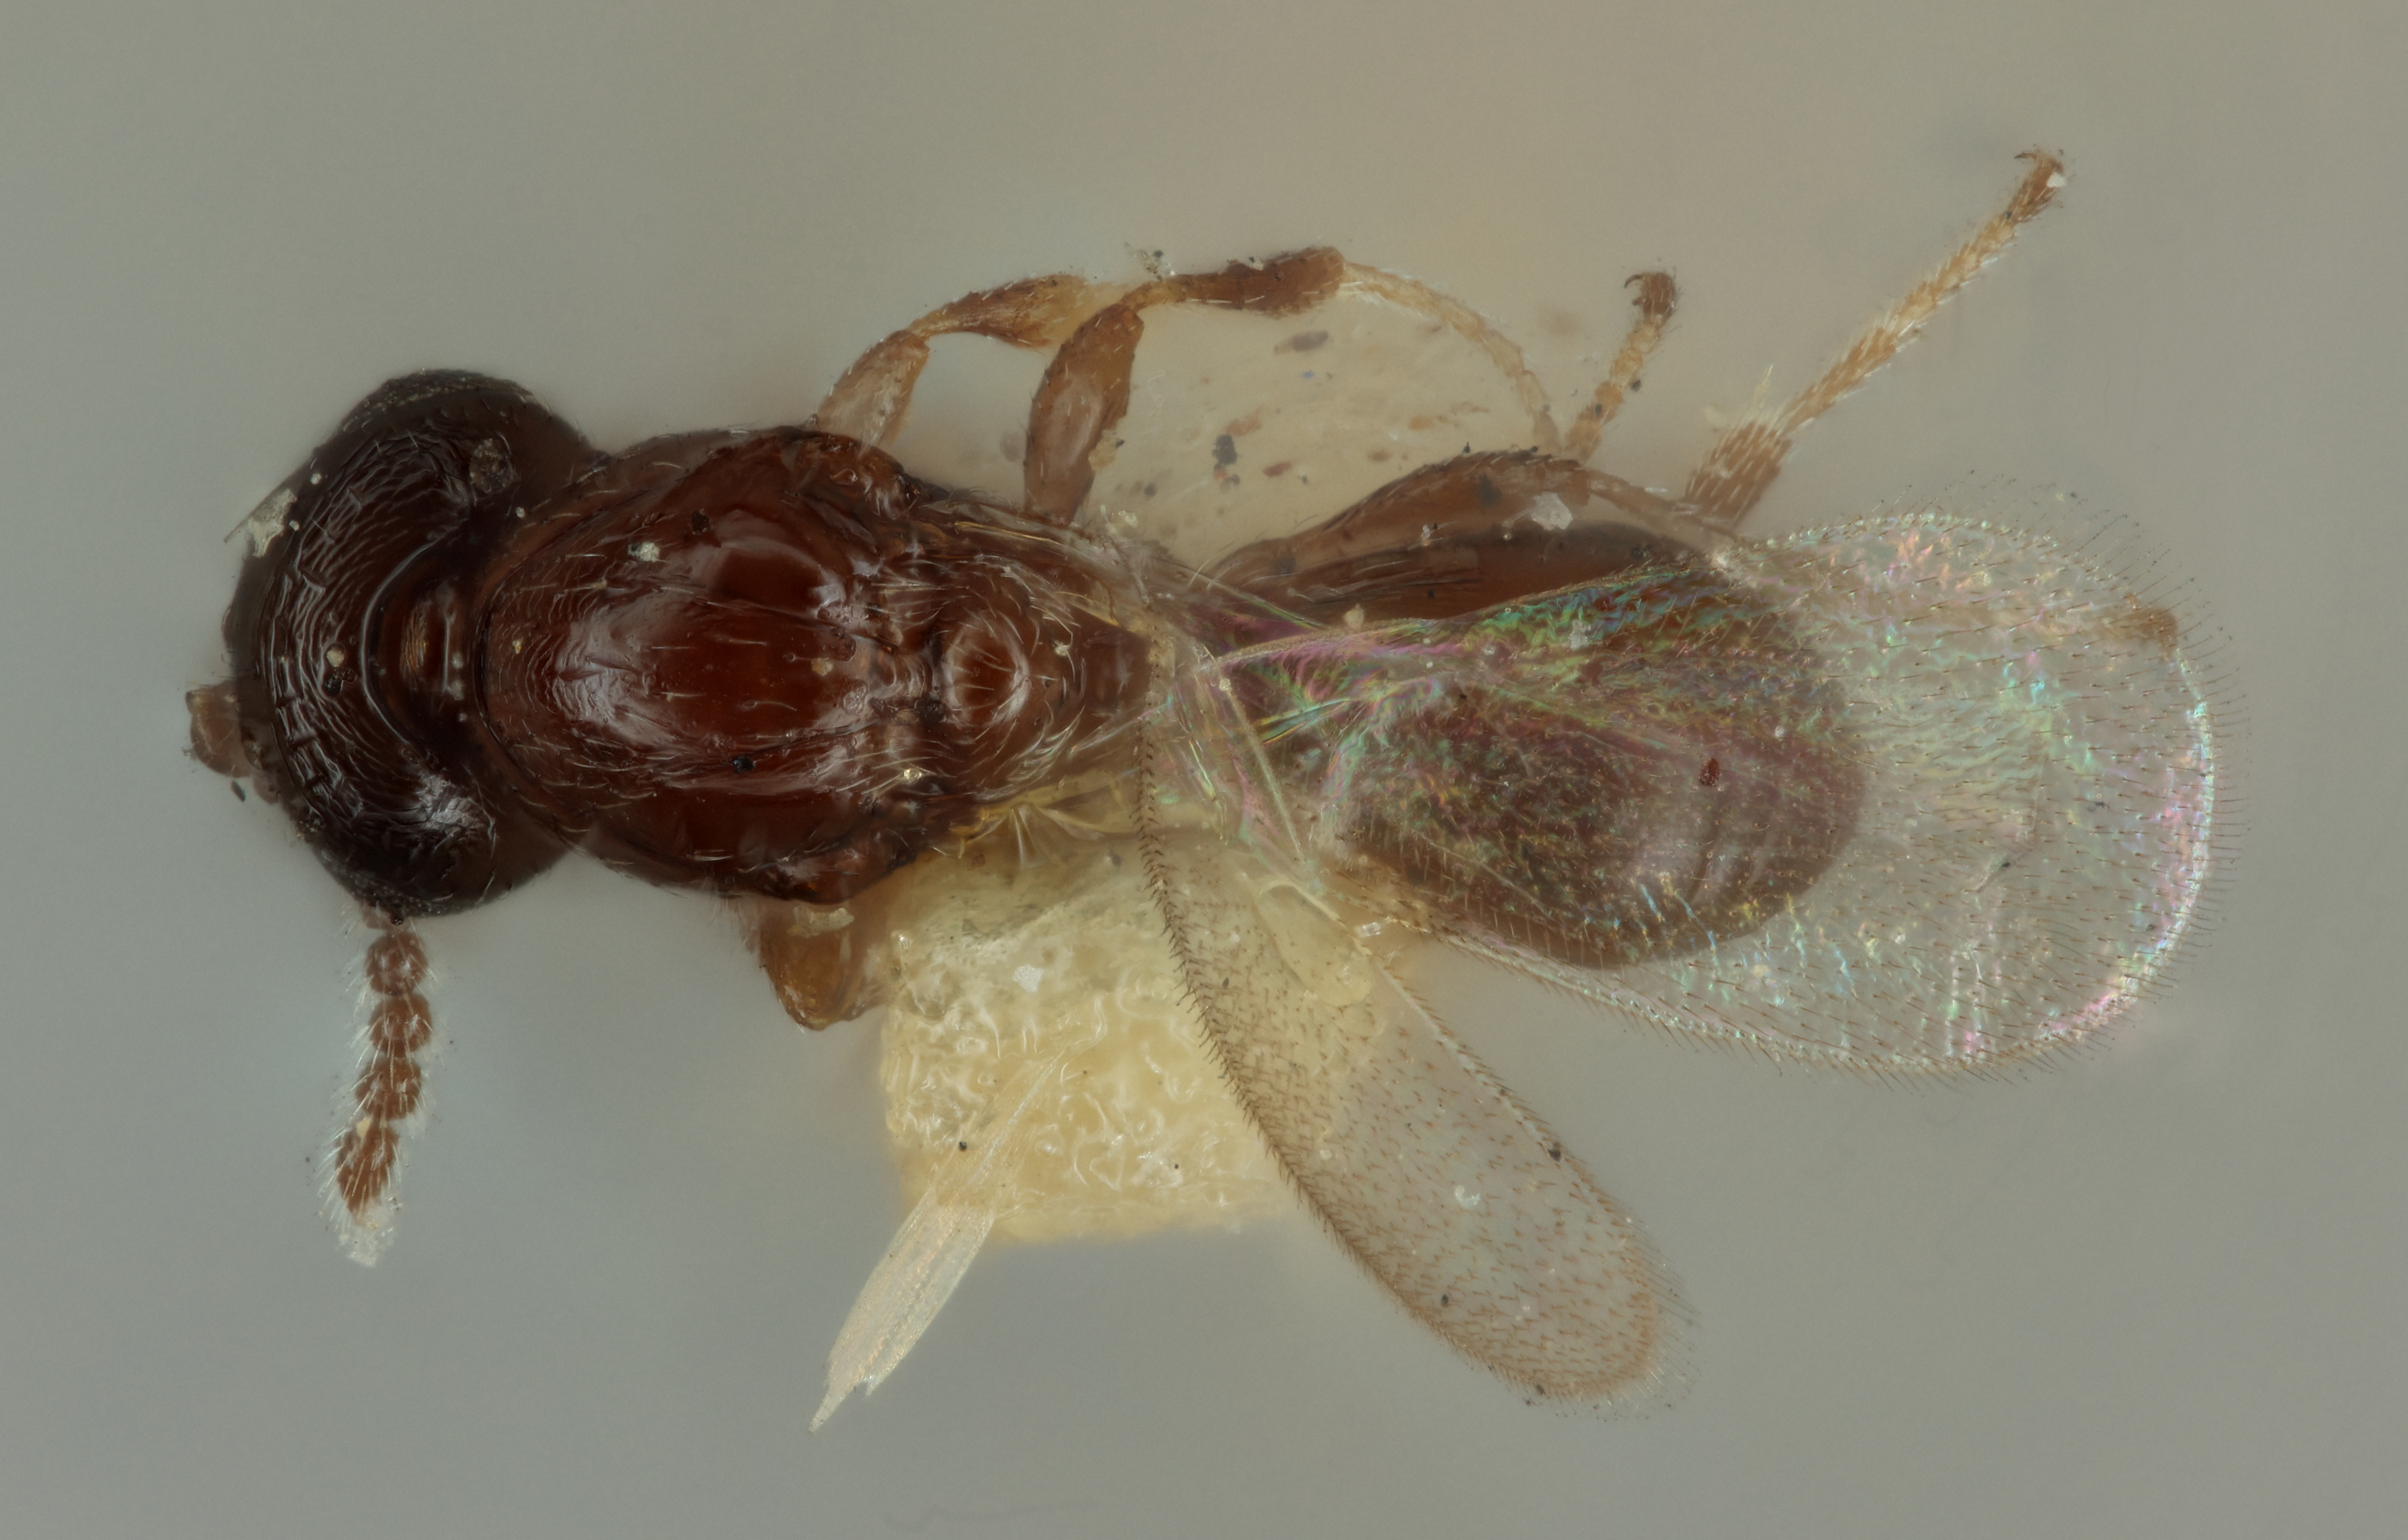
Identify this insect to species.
Polygnotus astericola
